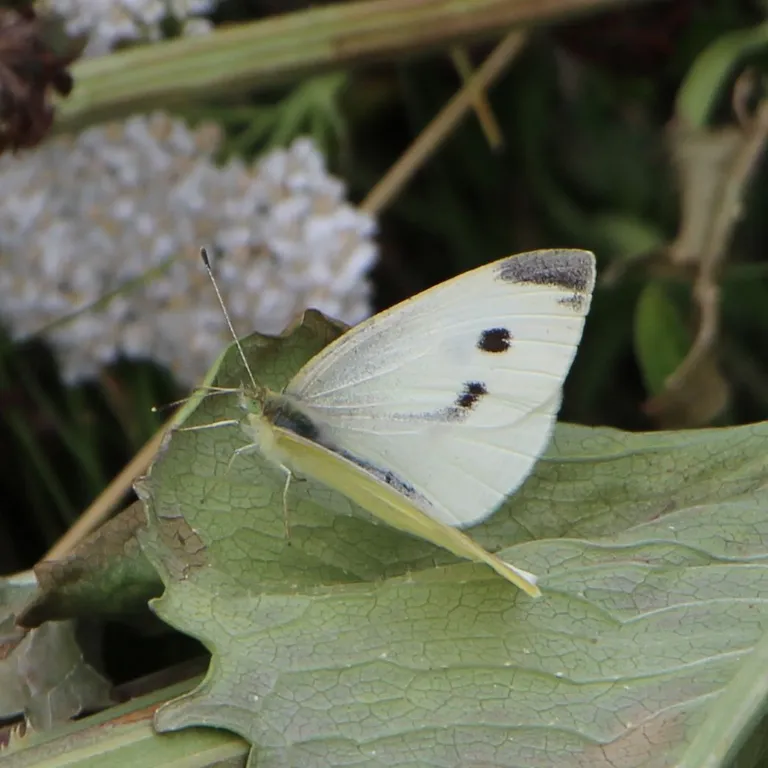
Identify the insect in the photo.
Pieris rapae
